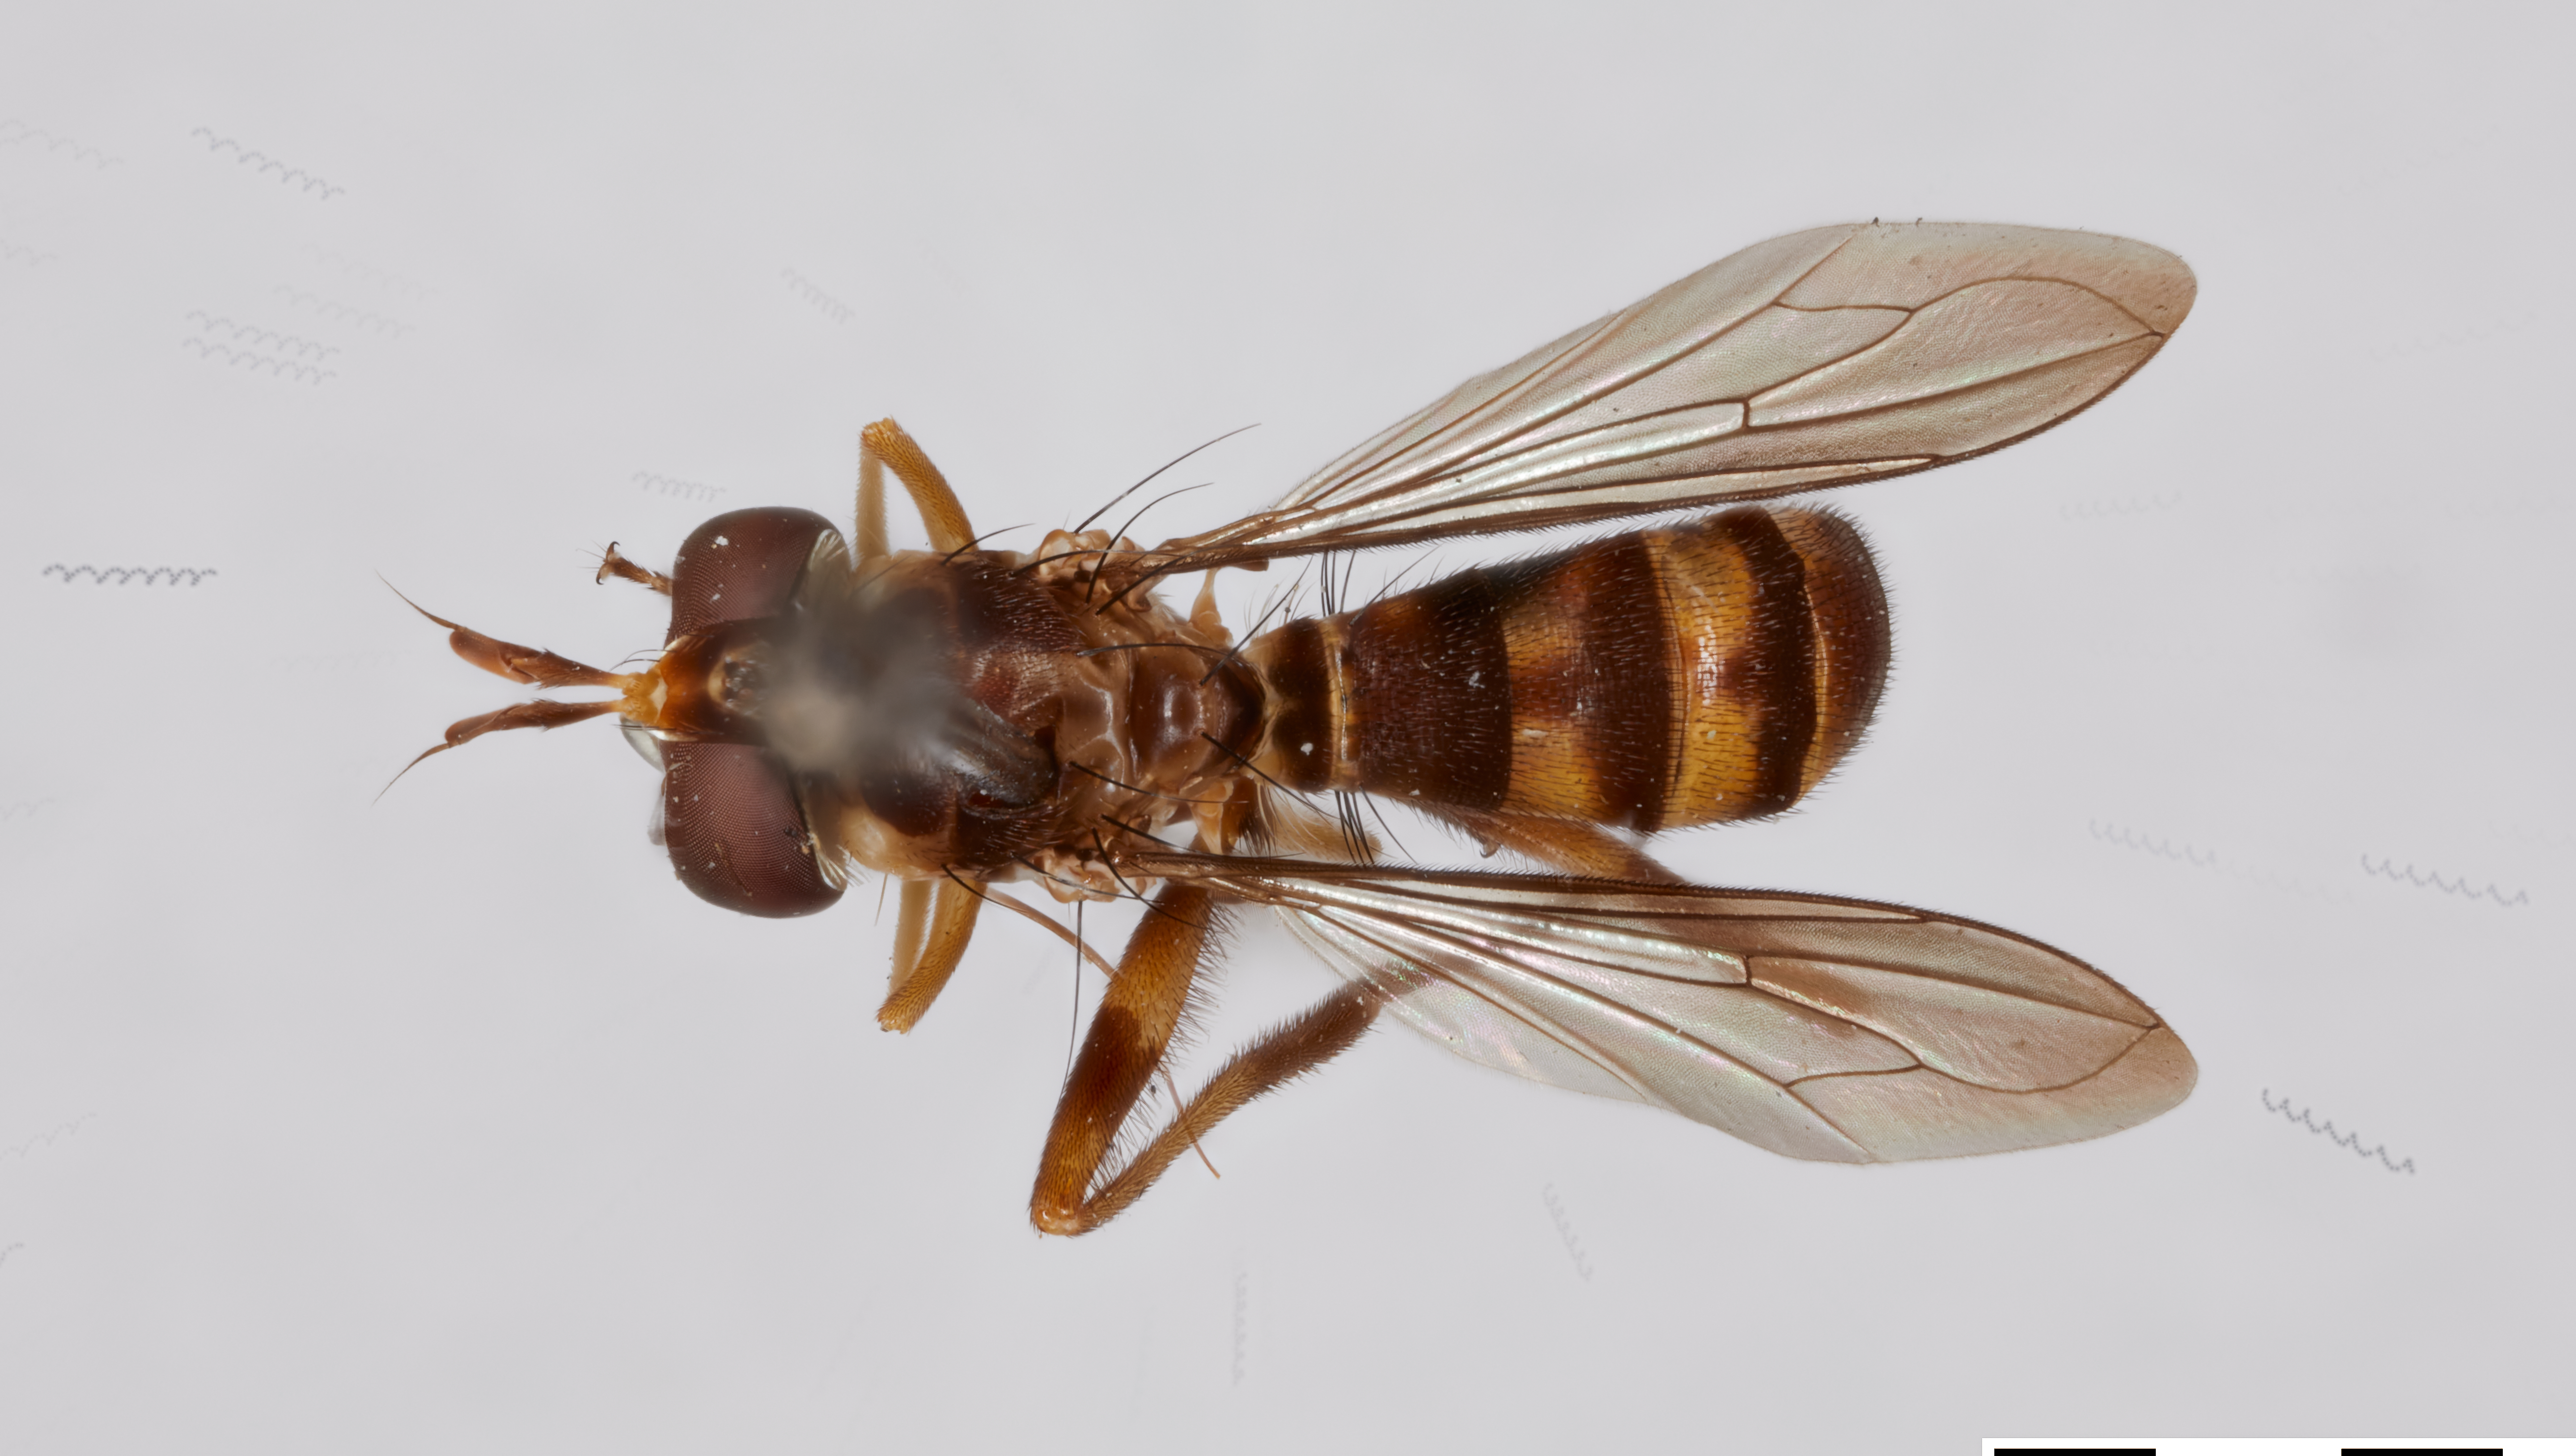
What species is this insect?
Stylogaster tibialis
